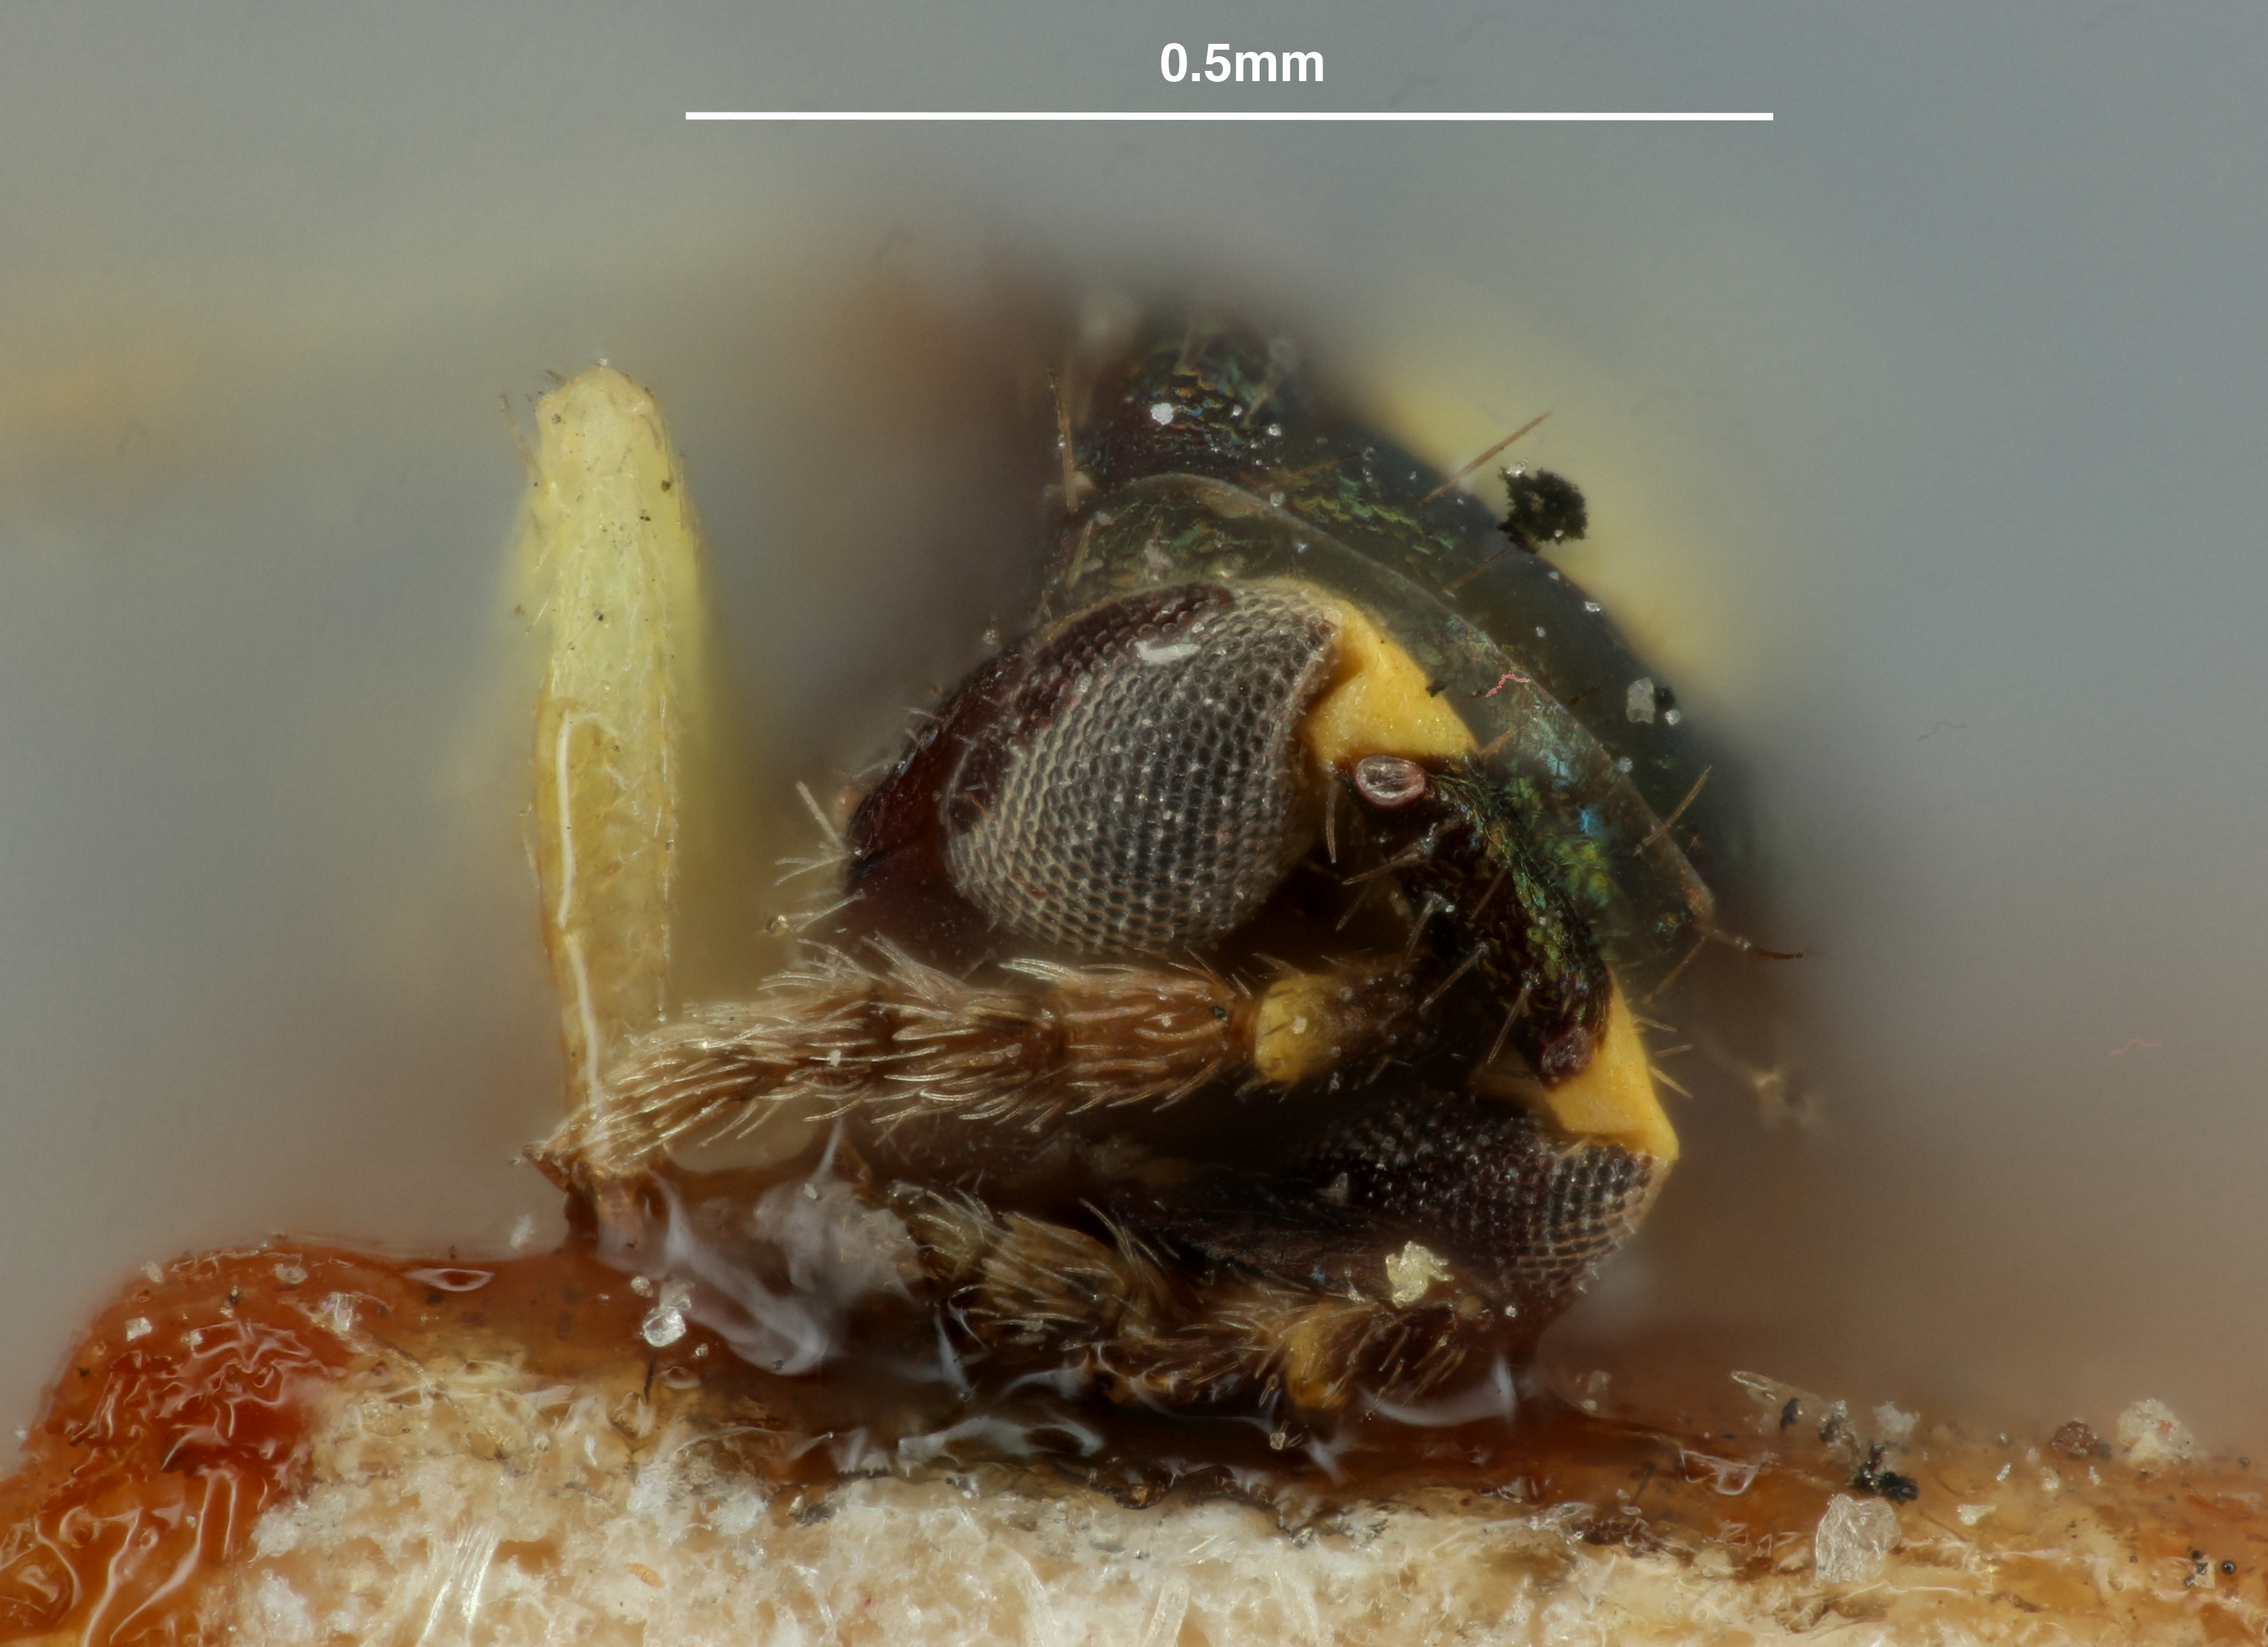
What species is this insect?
Cirrospilus flavomaculatus
